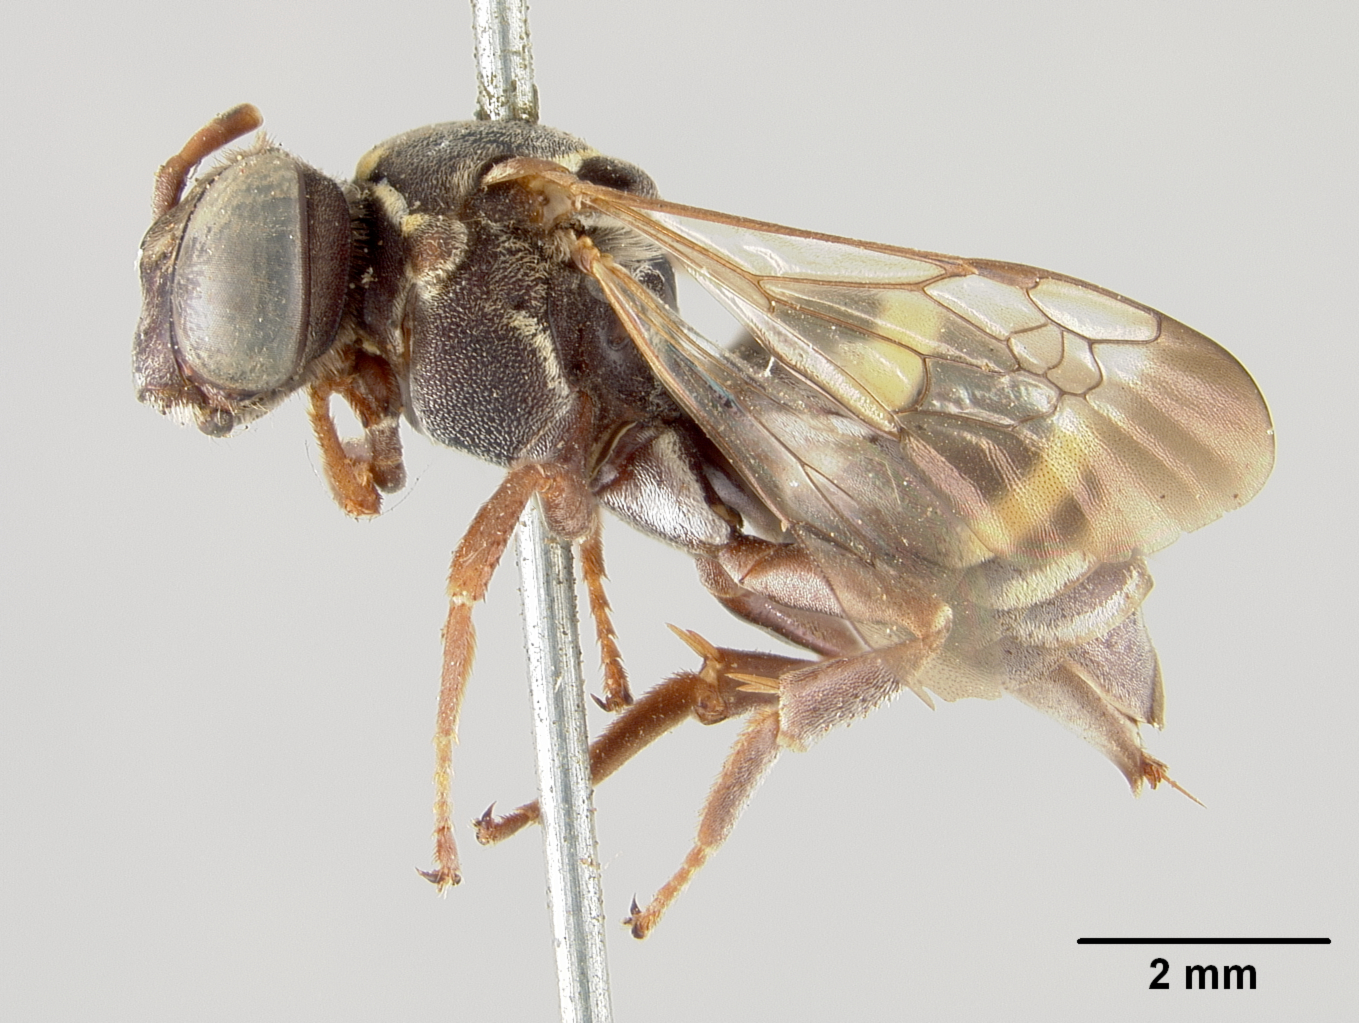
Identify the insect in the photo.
Triepeolus pruinosus
